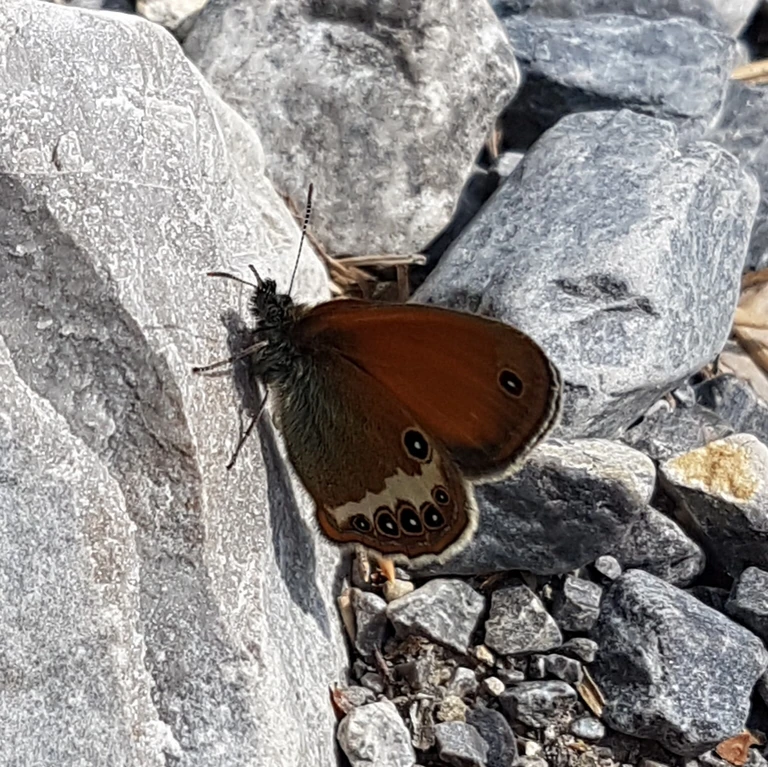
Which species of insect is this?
Coenonympha arcania
